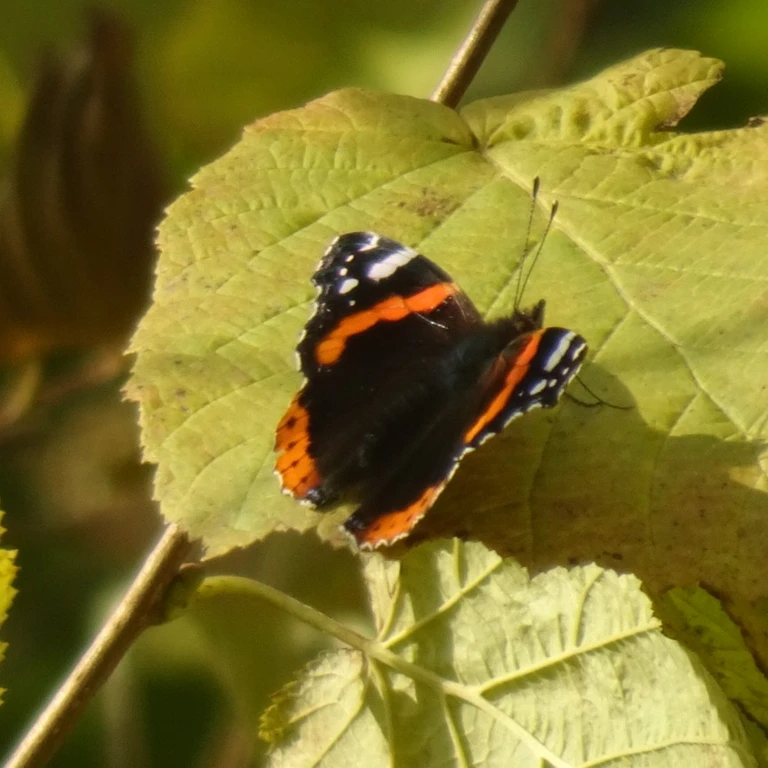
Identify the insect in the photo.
Vanessa atalanta
